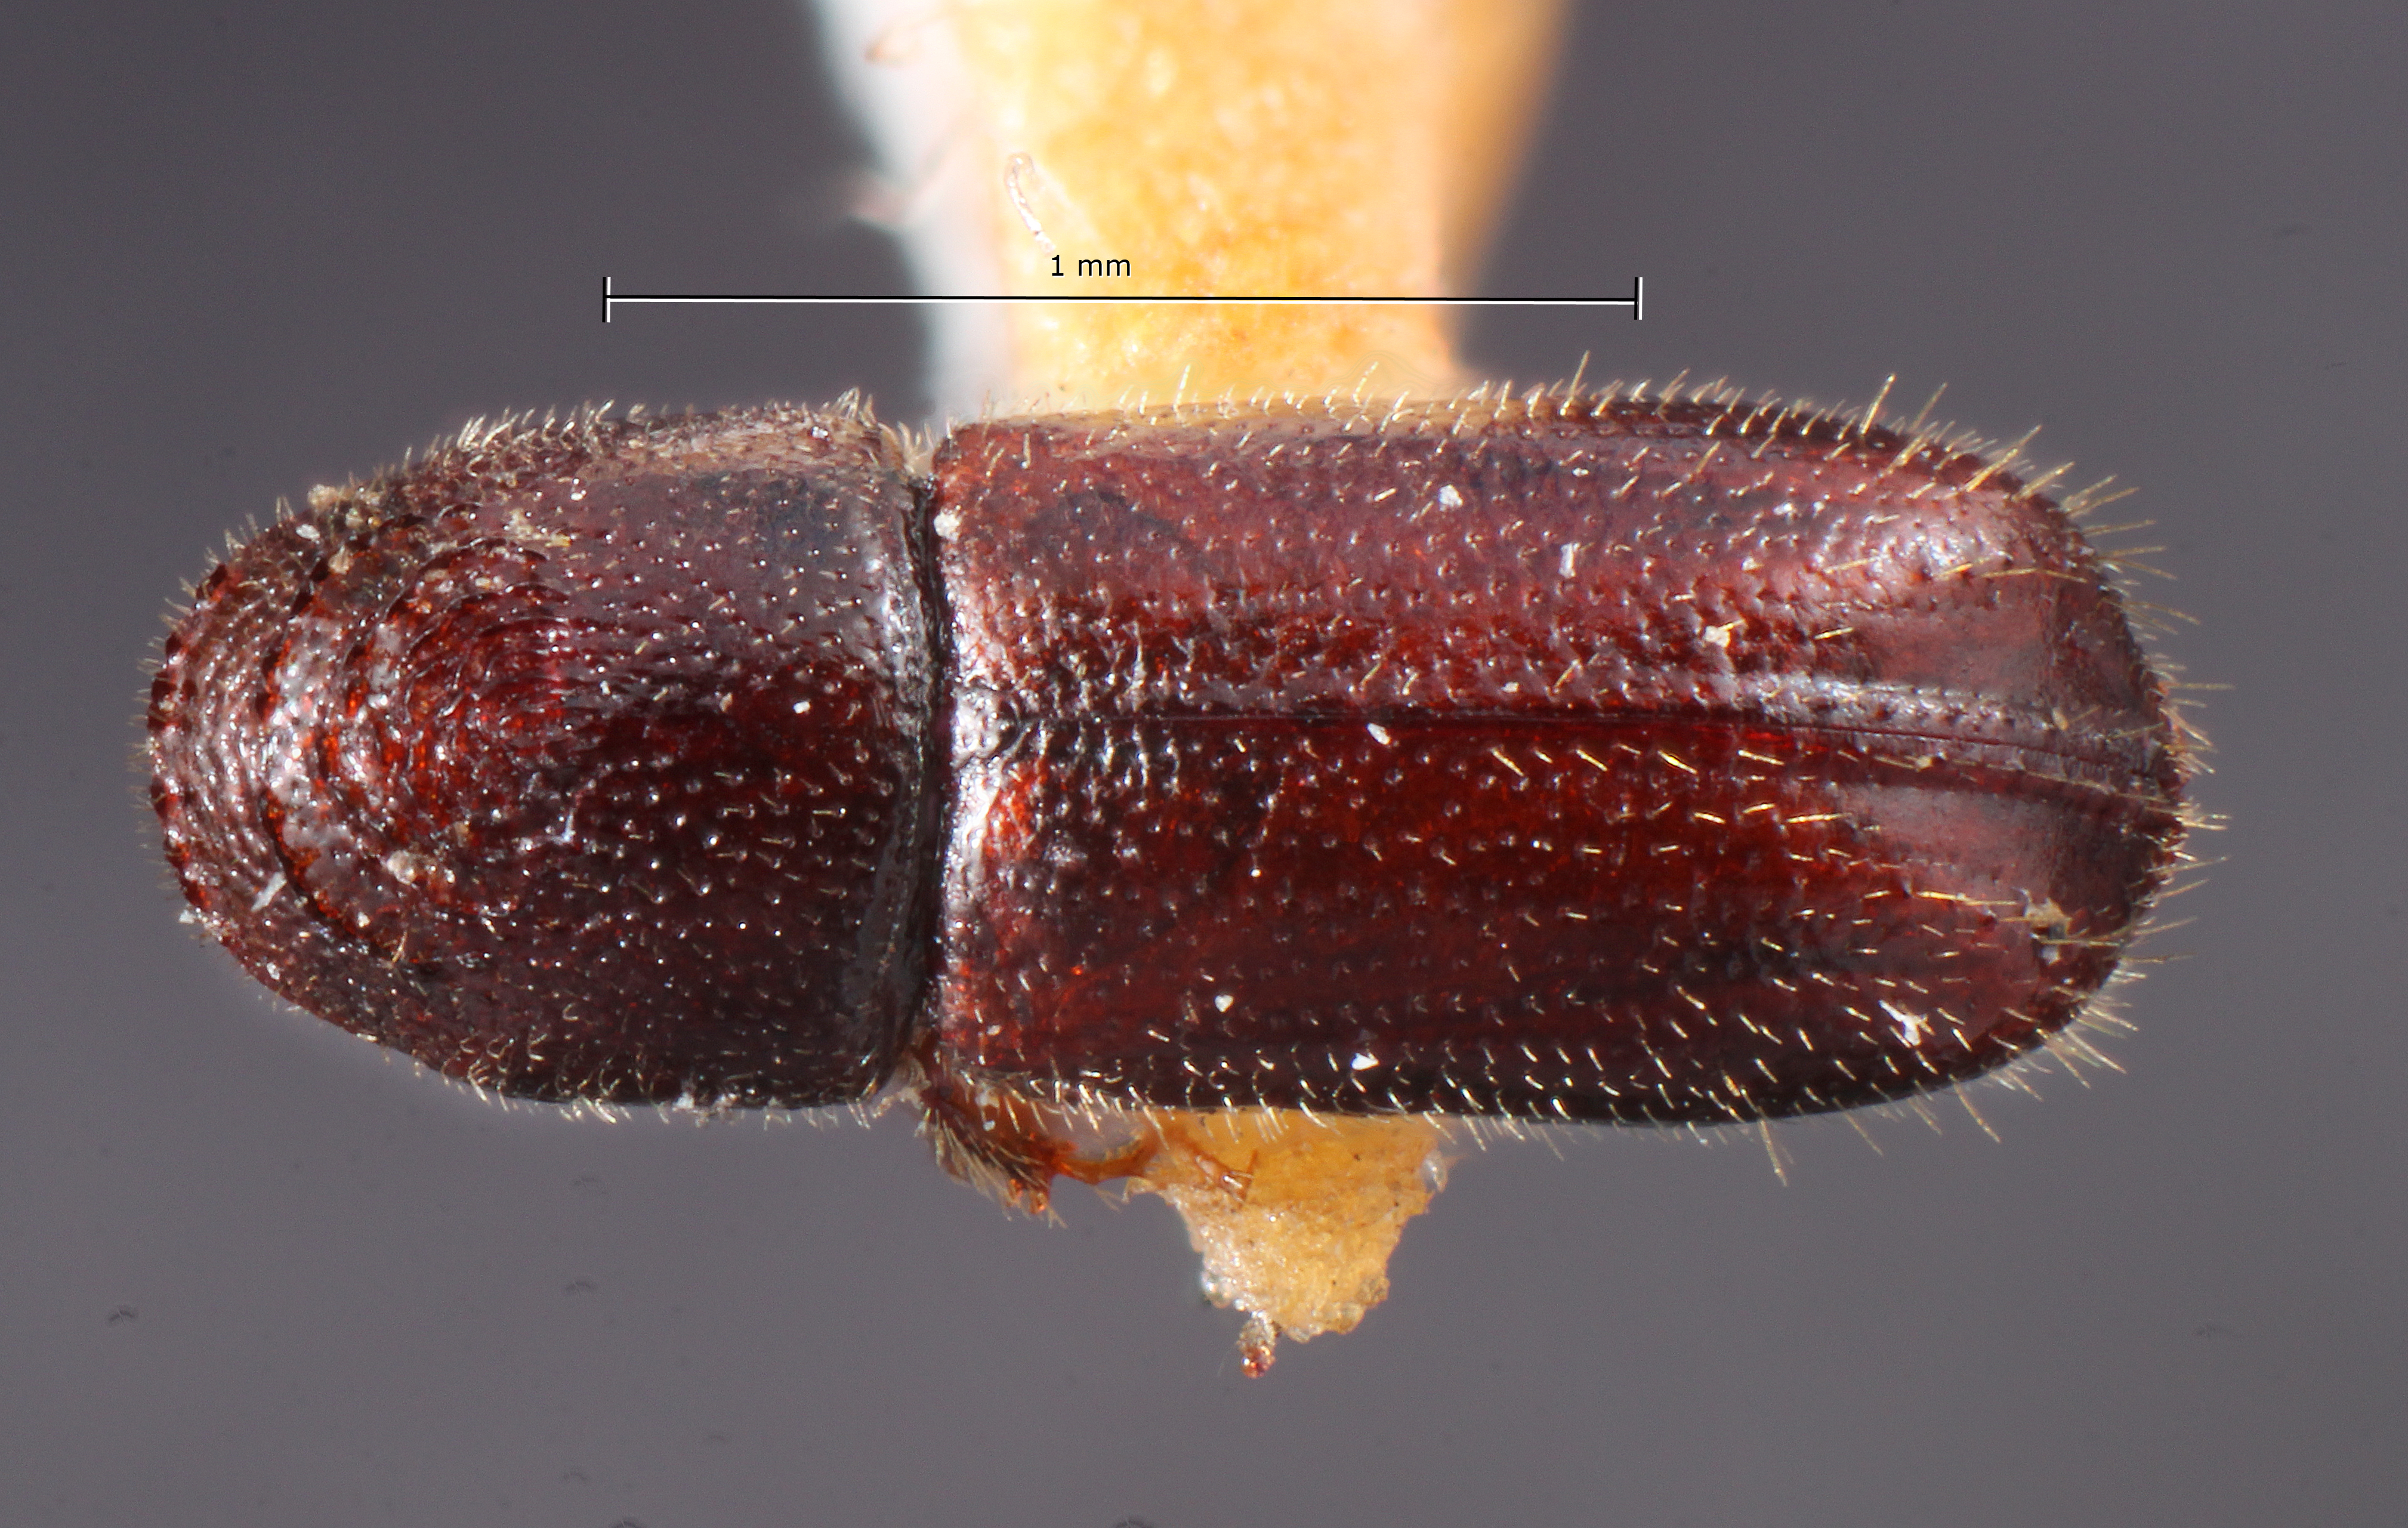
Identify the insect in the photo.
Pityophthorus jeffreyi
